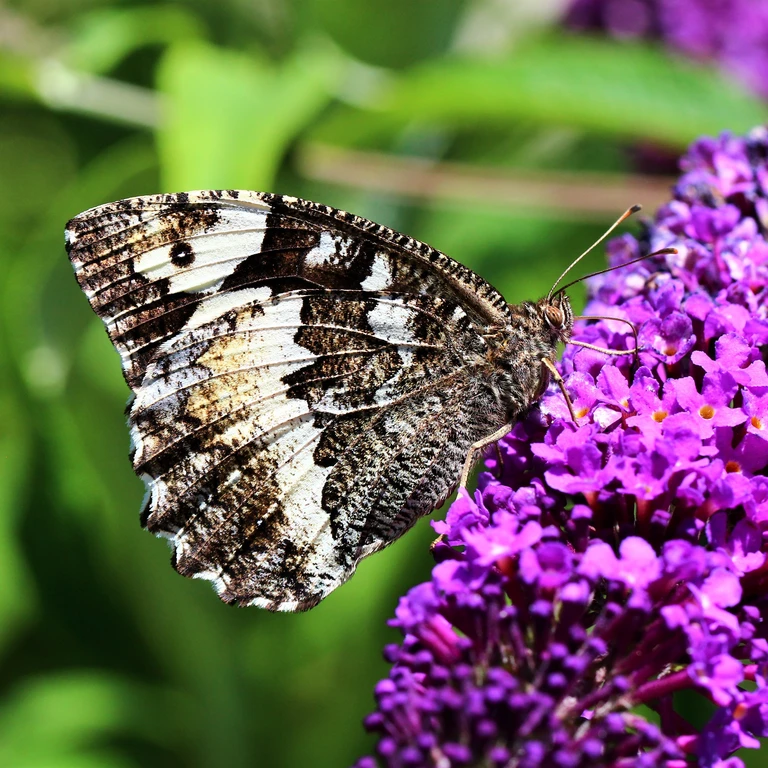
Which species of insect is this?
Brintesia circe
